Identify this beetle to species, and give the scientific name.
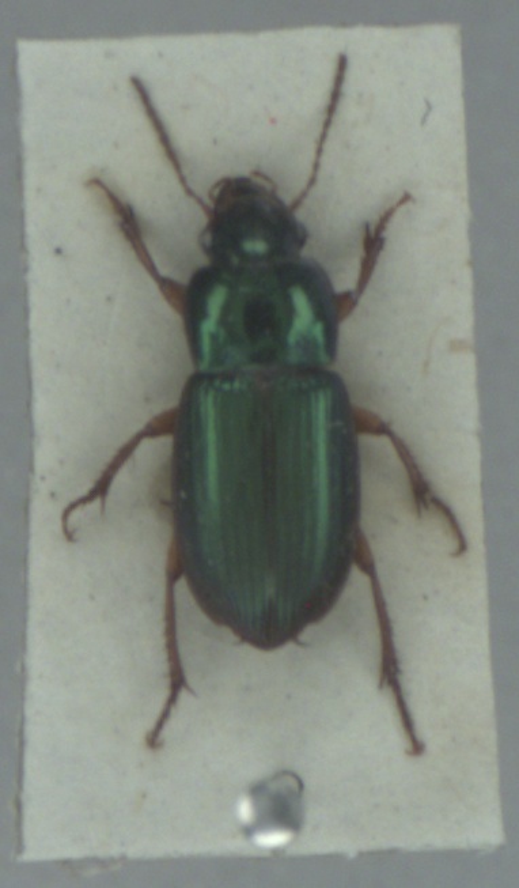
Harpalus affinis
